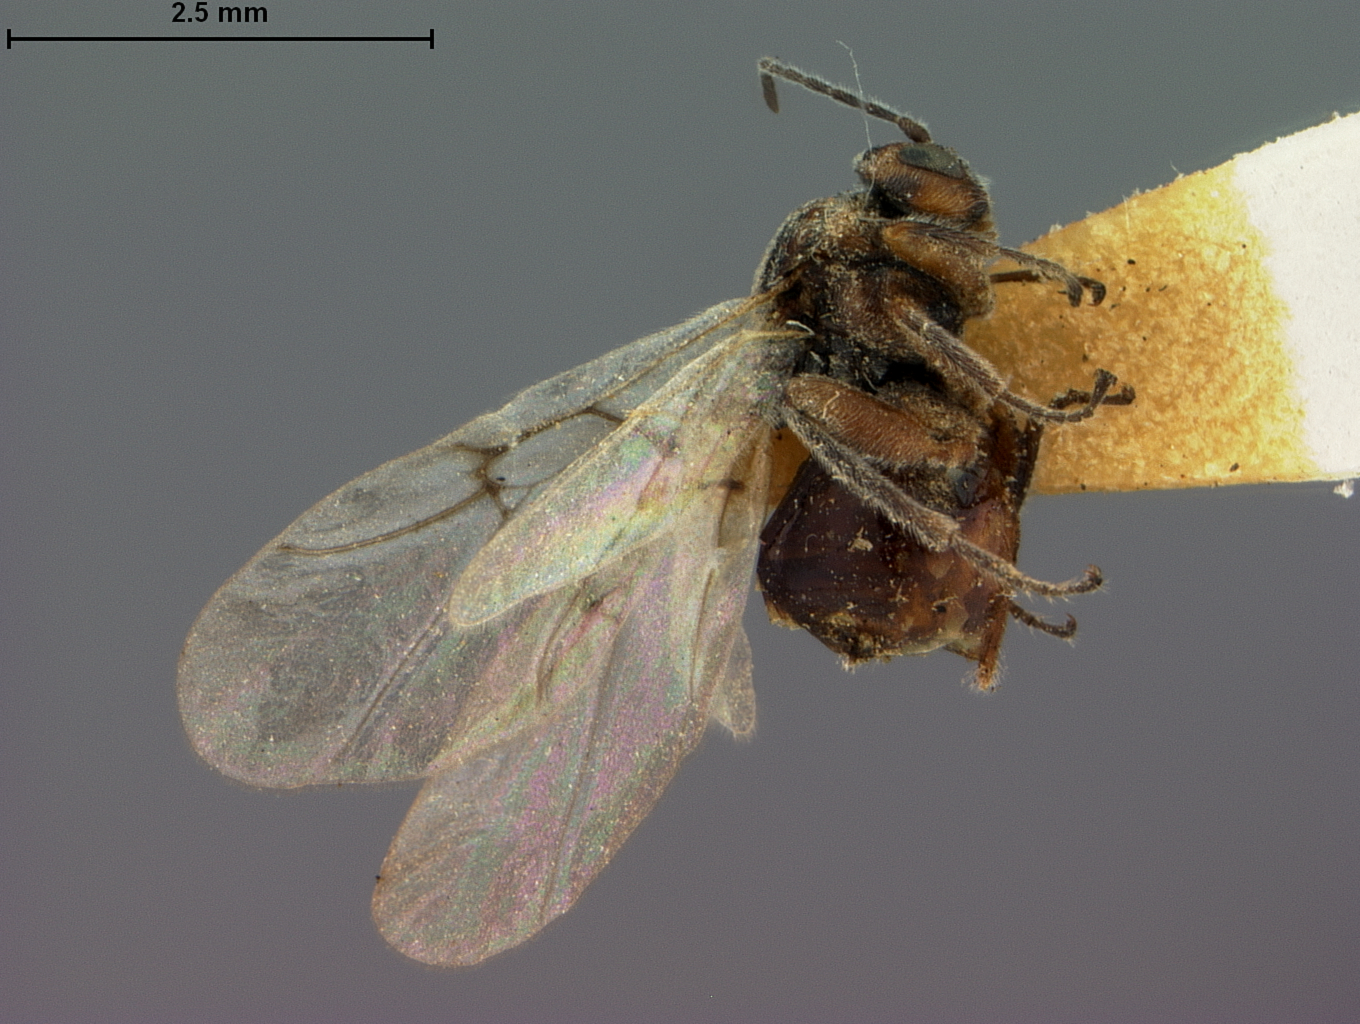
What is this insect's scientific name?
Disholcaspis spissa
